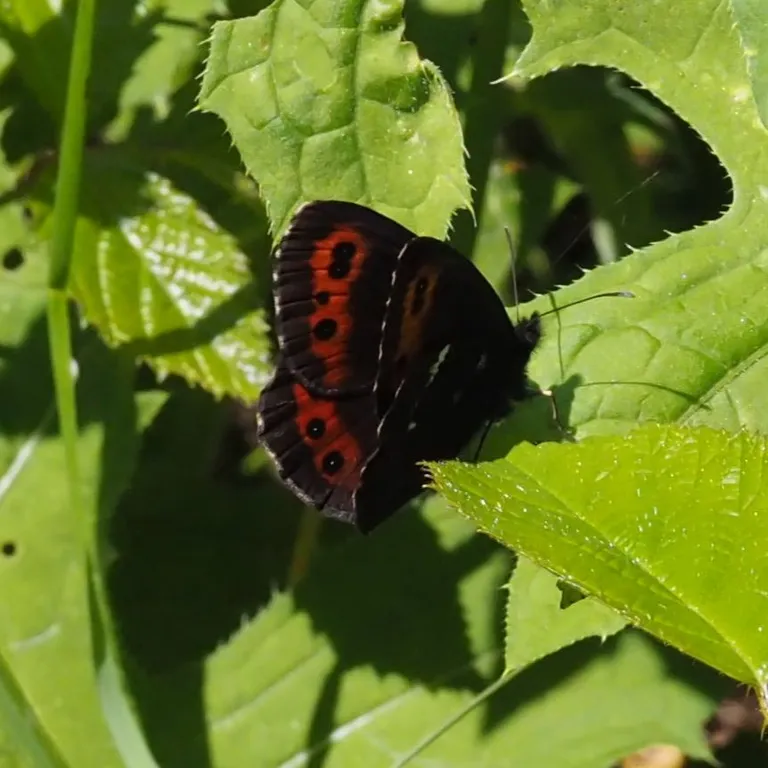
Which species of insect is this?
Erebia ligea
